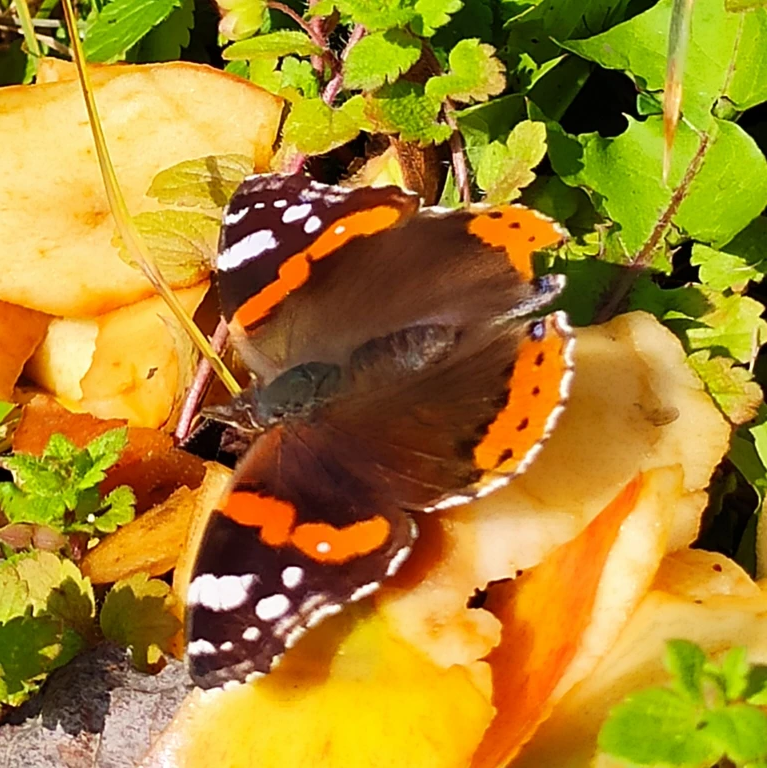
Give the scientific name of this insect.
Vanessa atalanta
